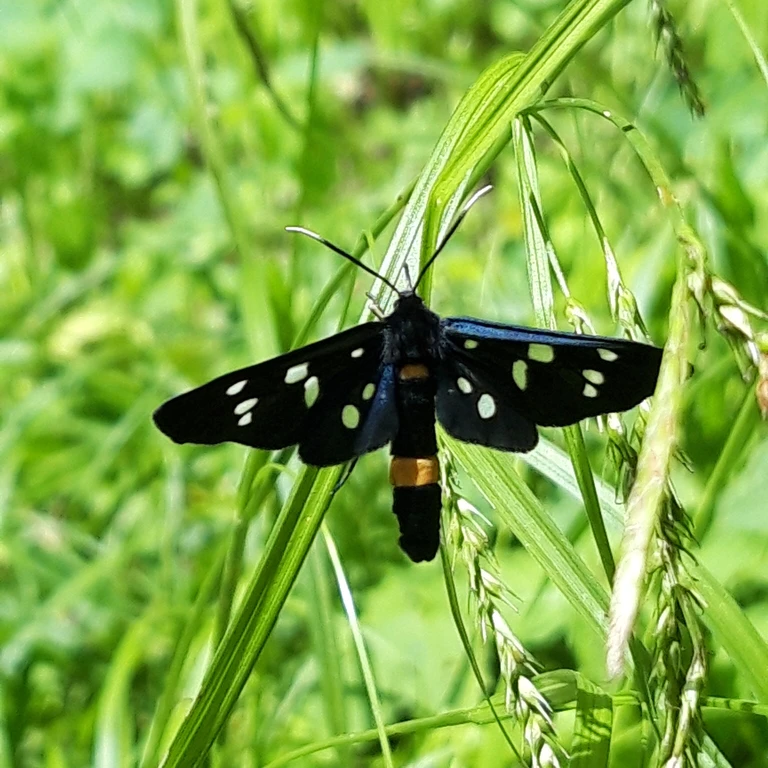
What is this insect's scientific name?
Amata phegea
